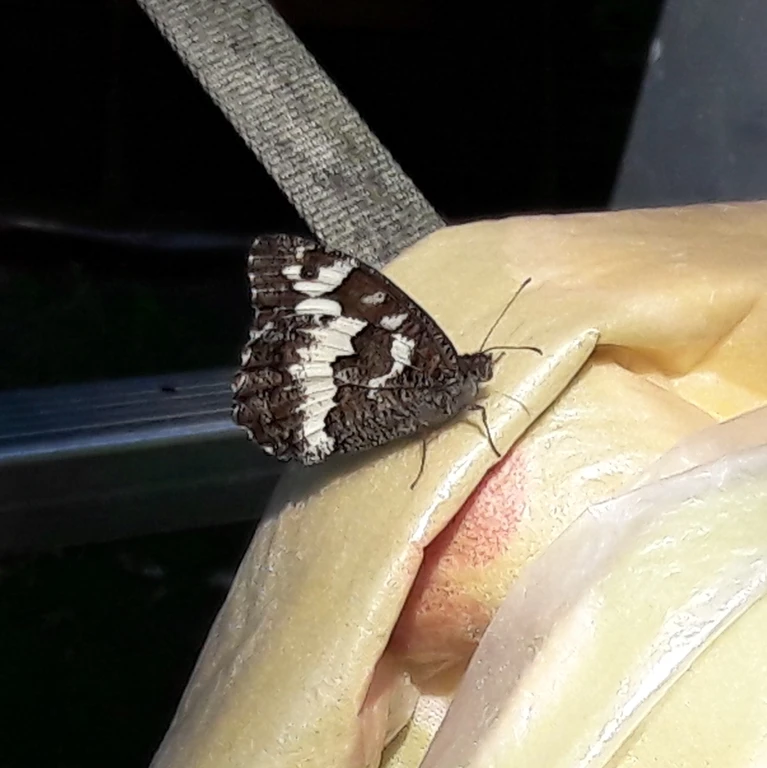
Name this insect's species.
Brintesia circe
